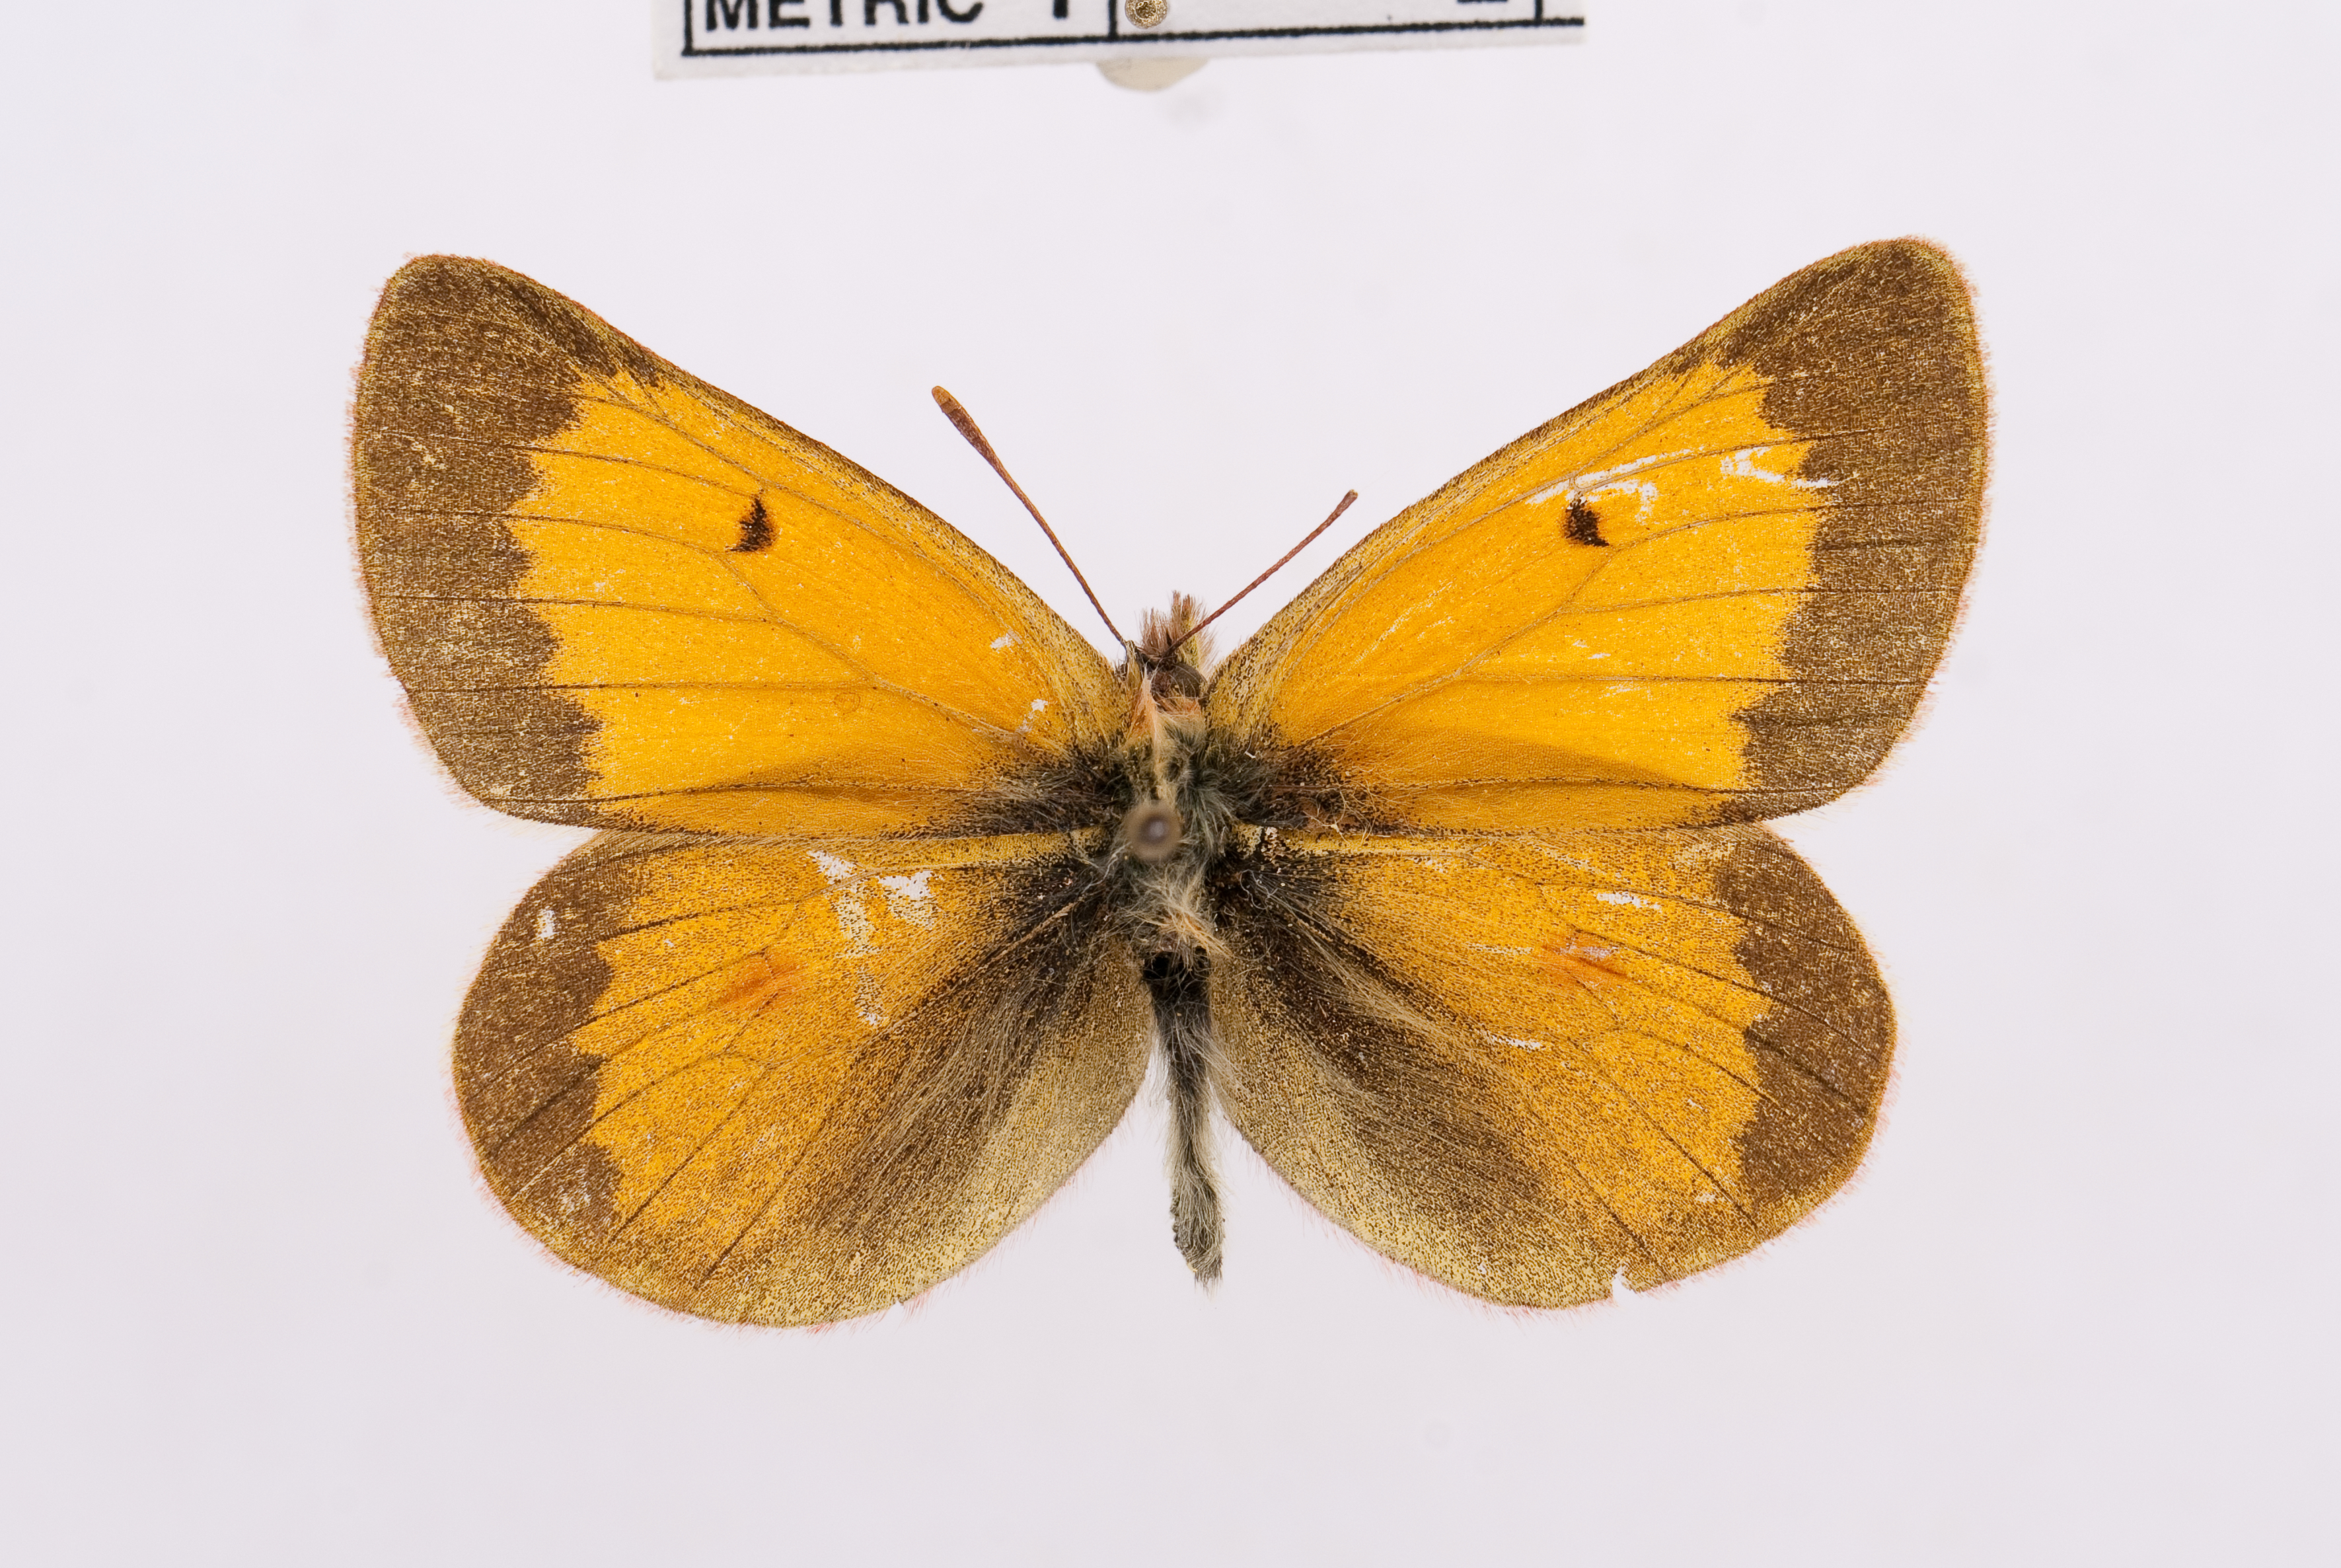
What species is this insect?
Colias viluiensis
